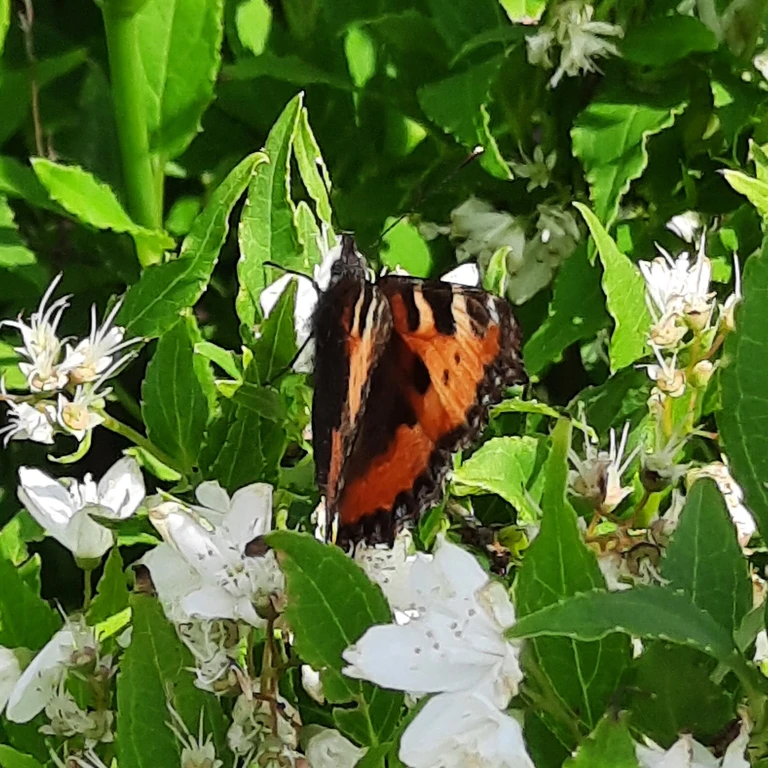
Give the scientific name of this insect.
Aglais urticae
